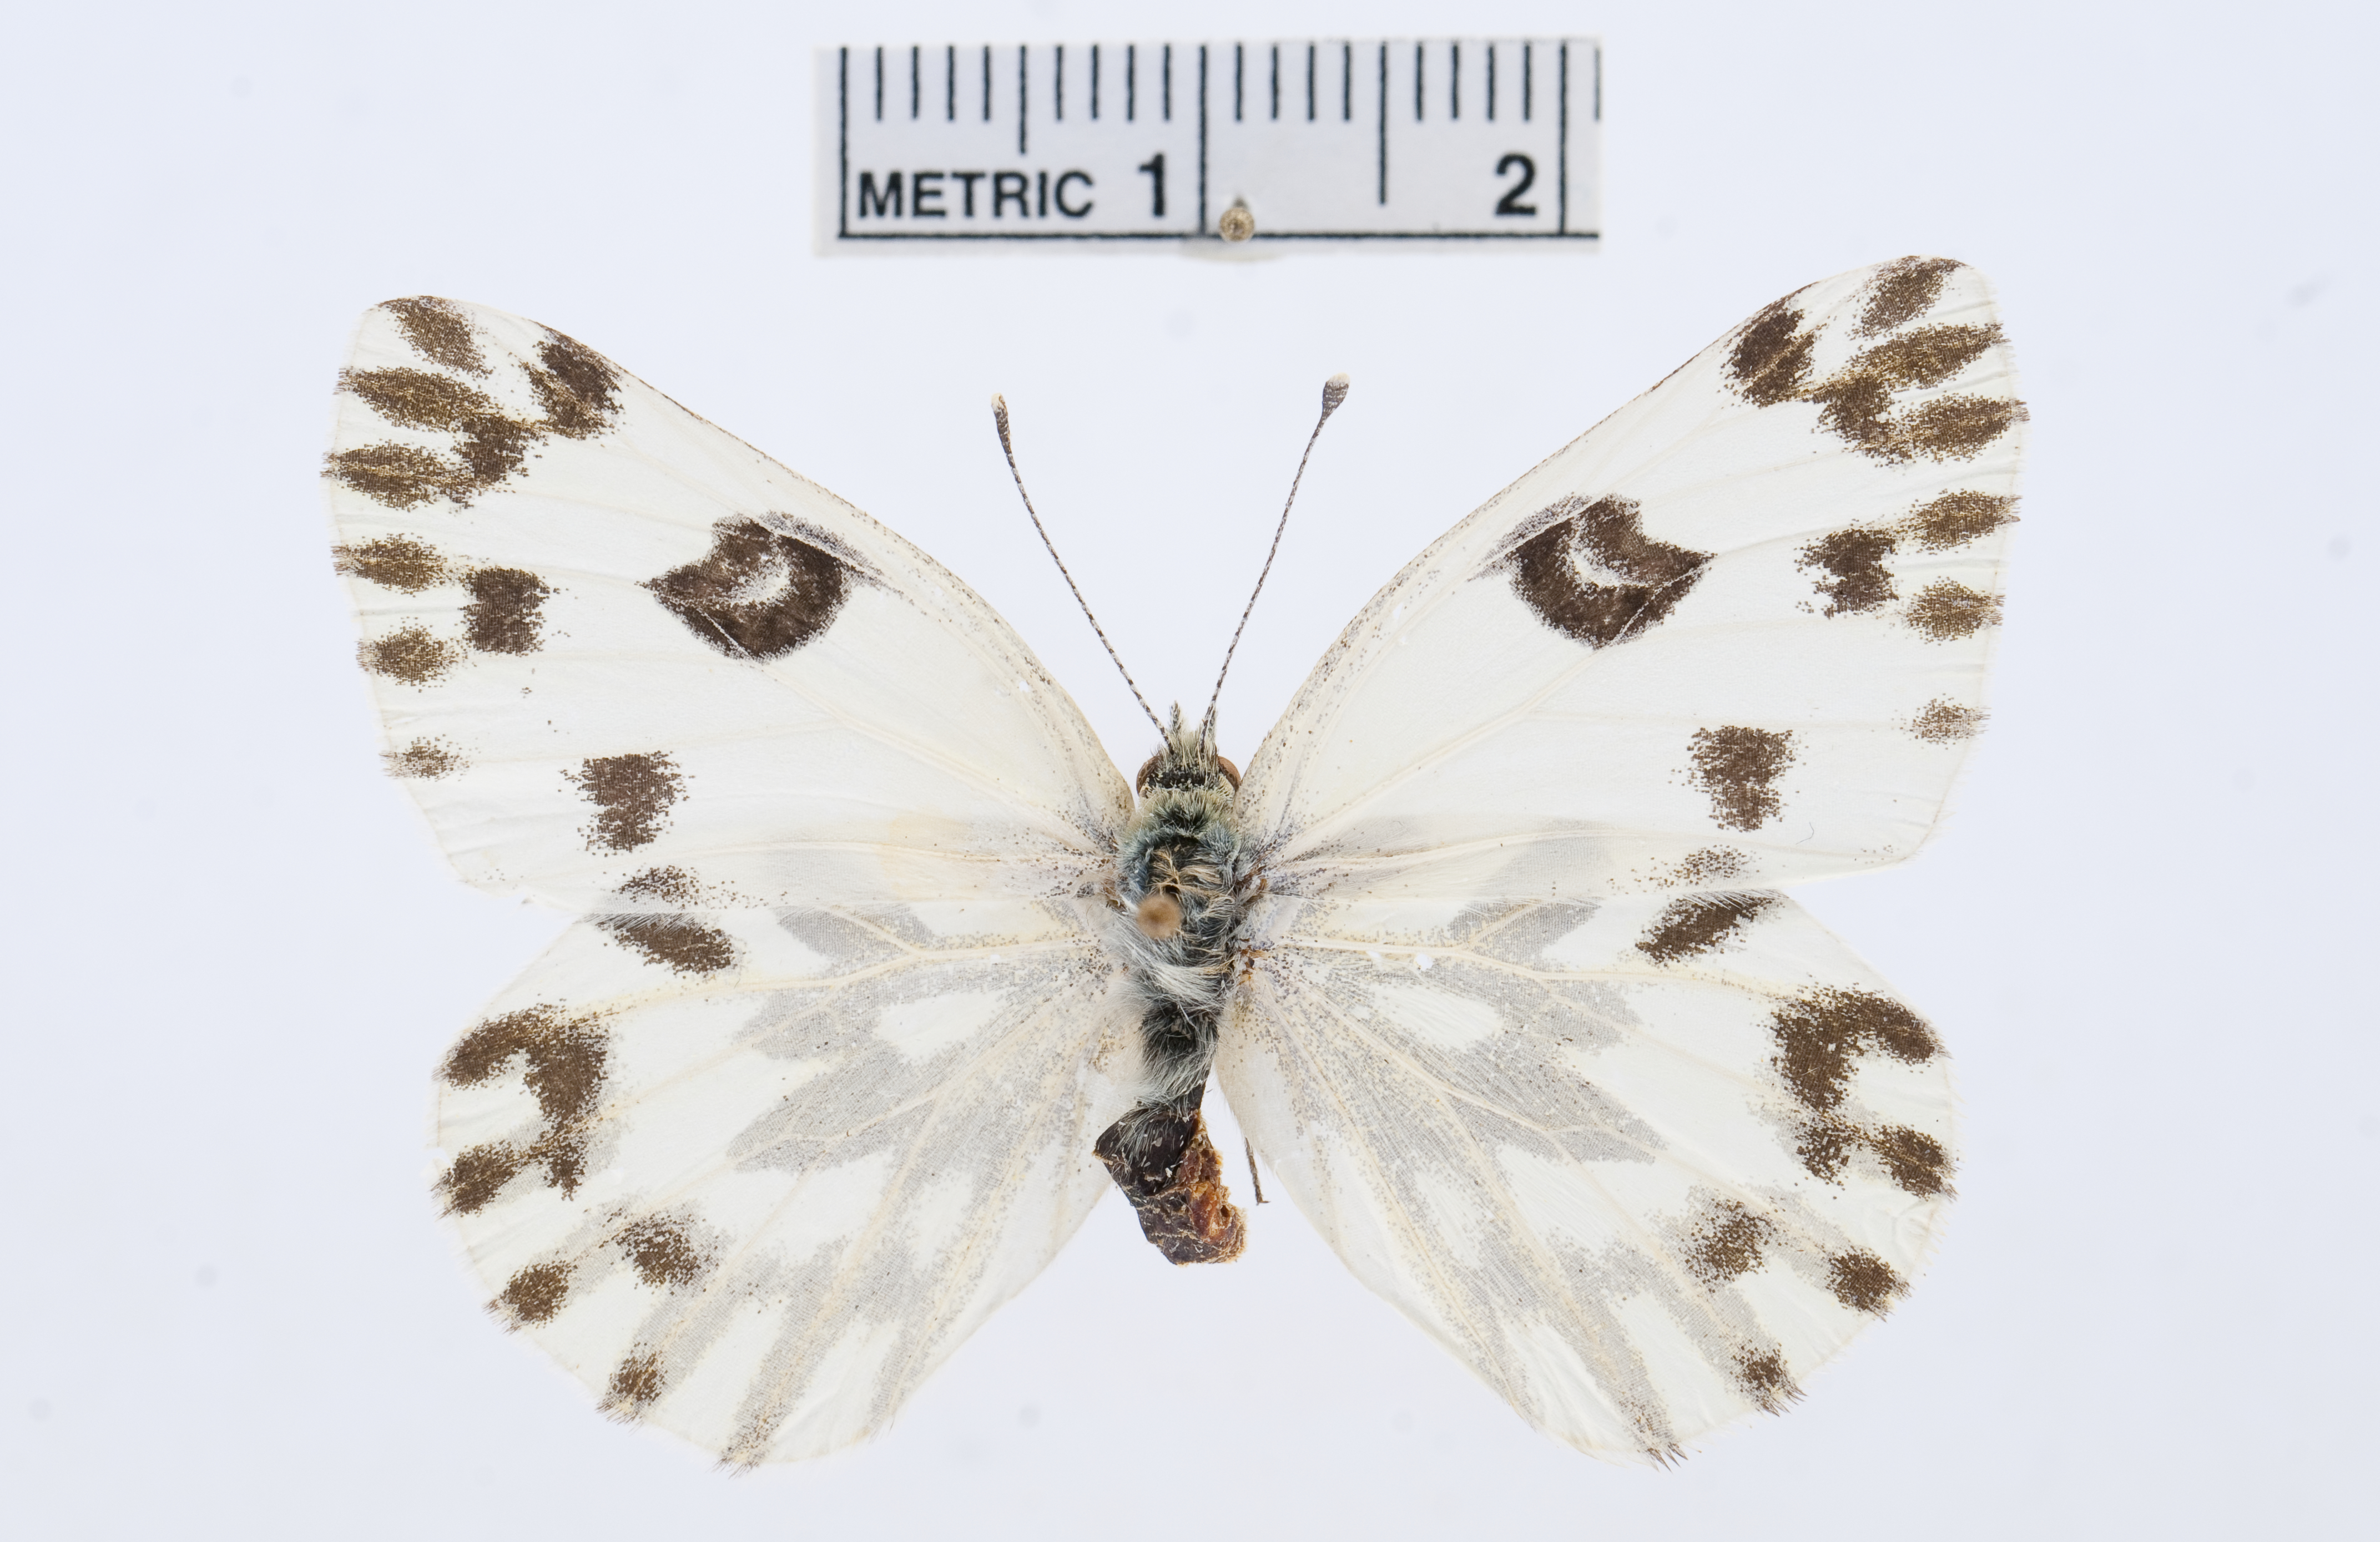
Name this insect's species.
Pontia beckerii
